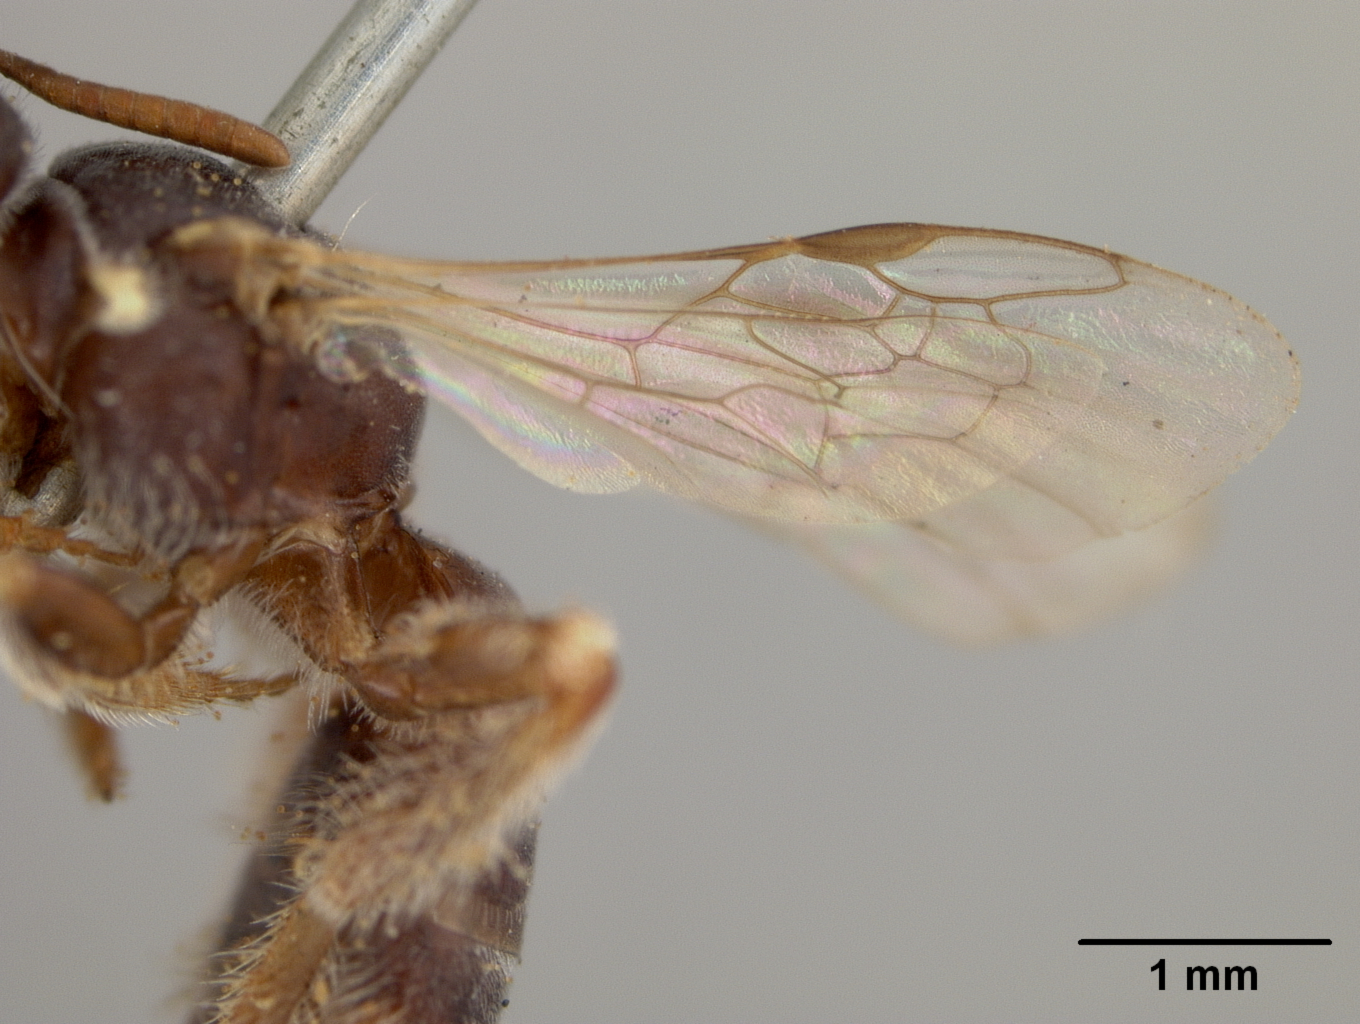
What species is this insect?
Protandrena heteromorpha
